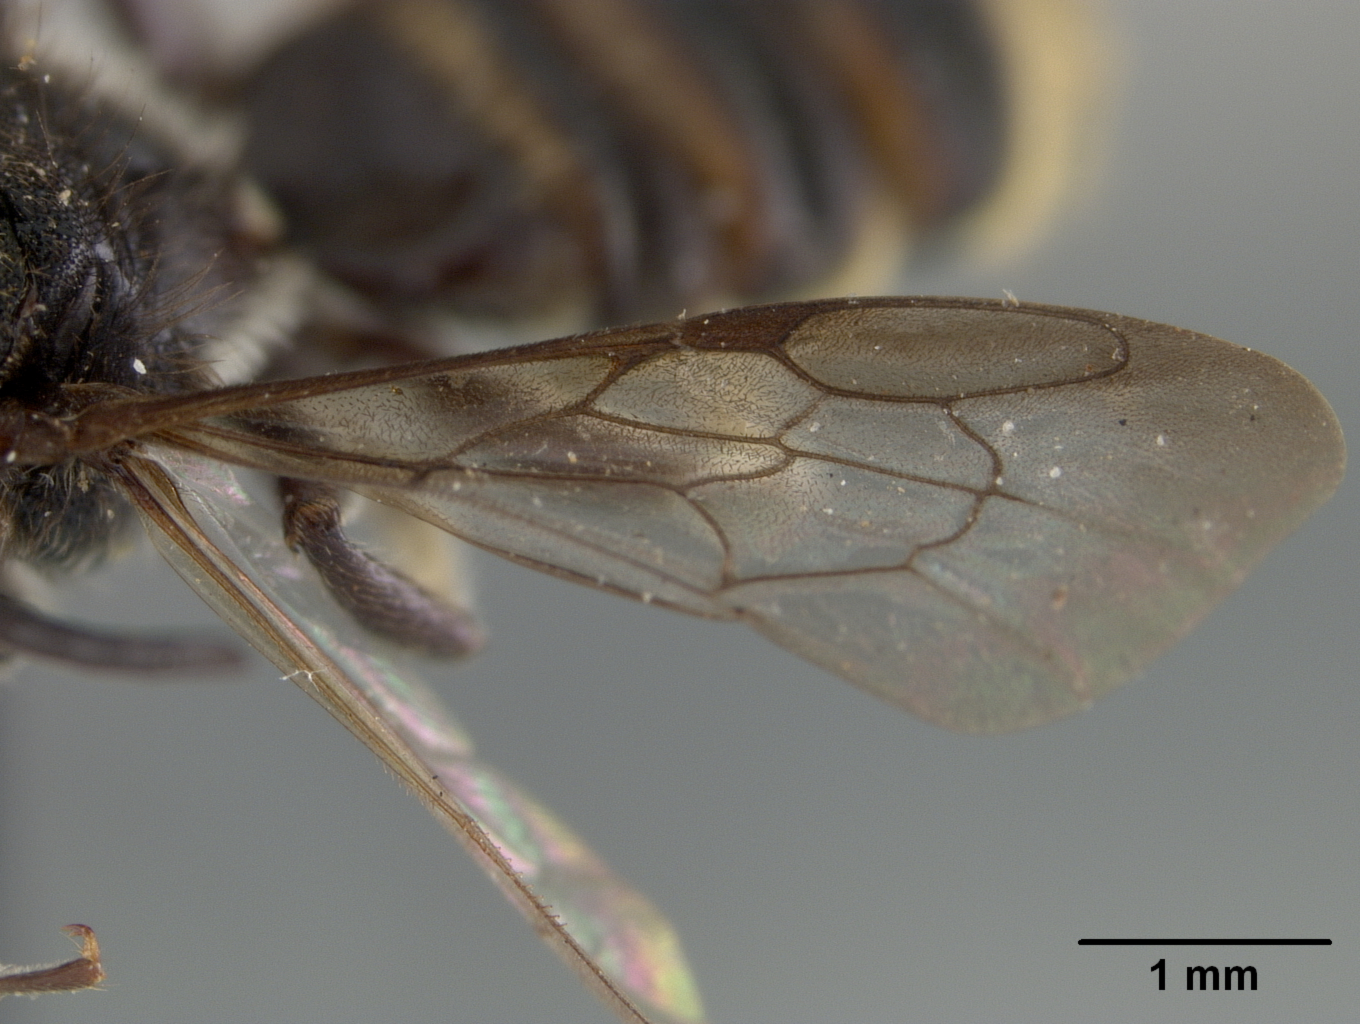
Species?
Megachile microdontura
